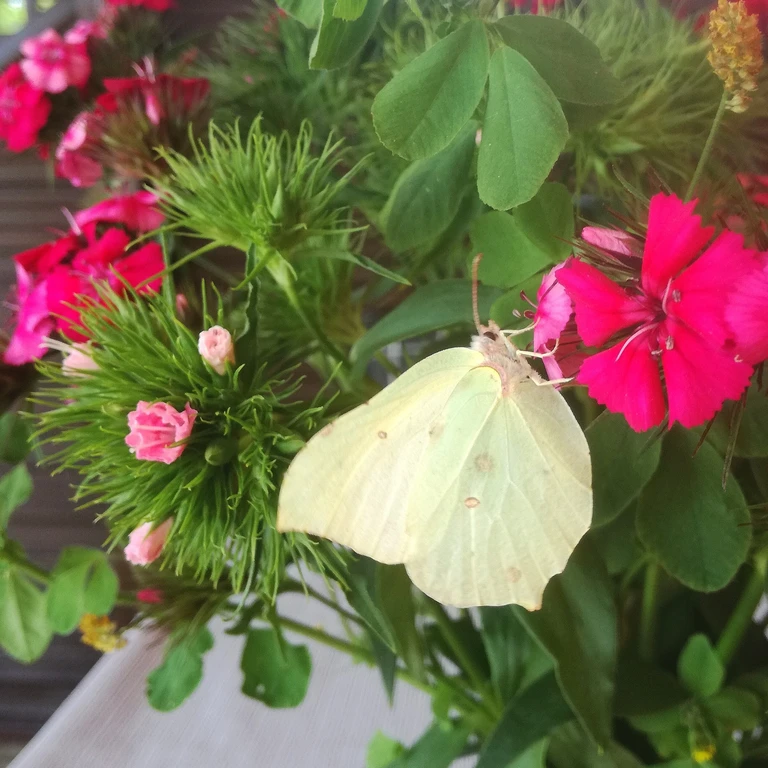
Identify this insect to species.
Gonepteryx rhamni
